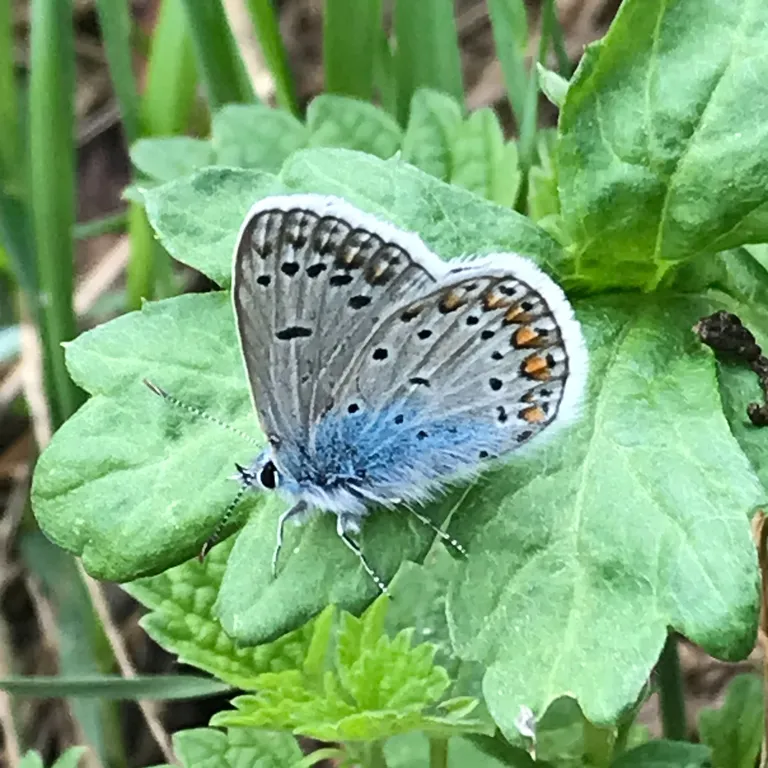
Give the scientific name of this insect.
Polyommatus icarus
